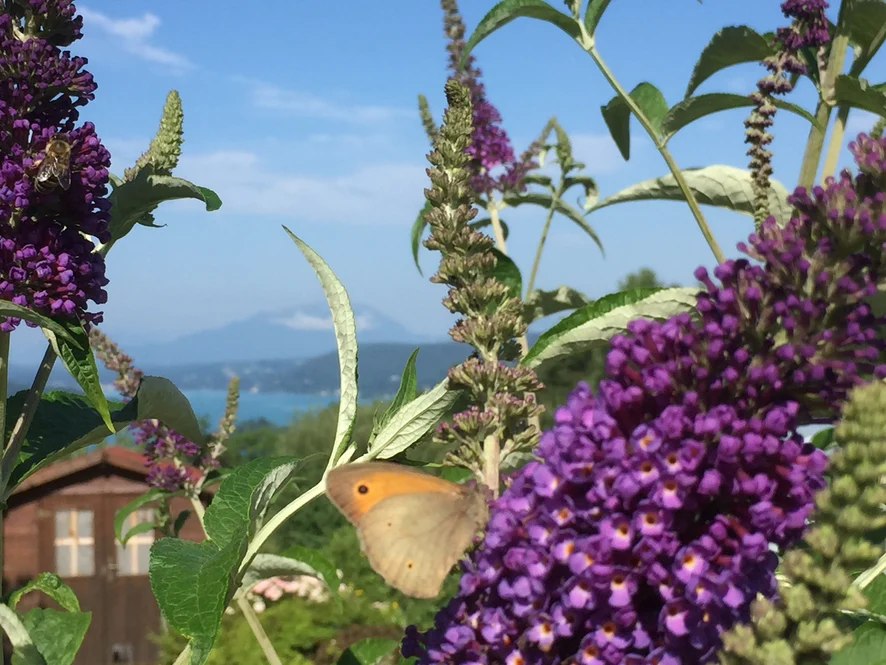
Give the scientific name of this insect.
Maniola jurtina
